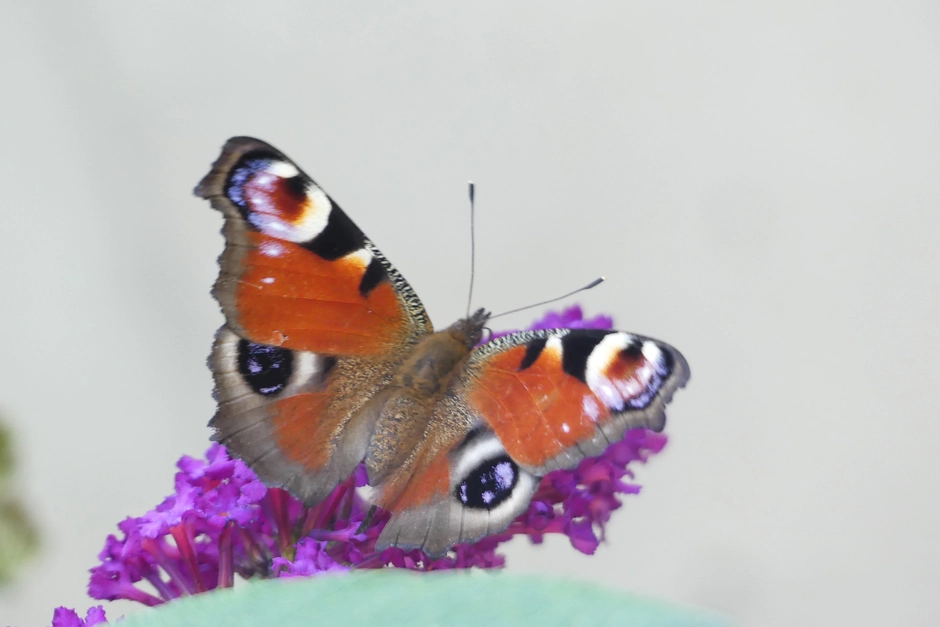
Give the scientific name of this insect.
Aglais io
